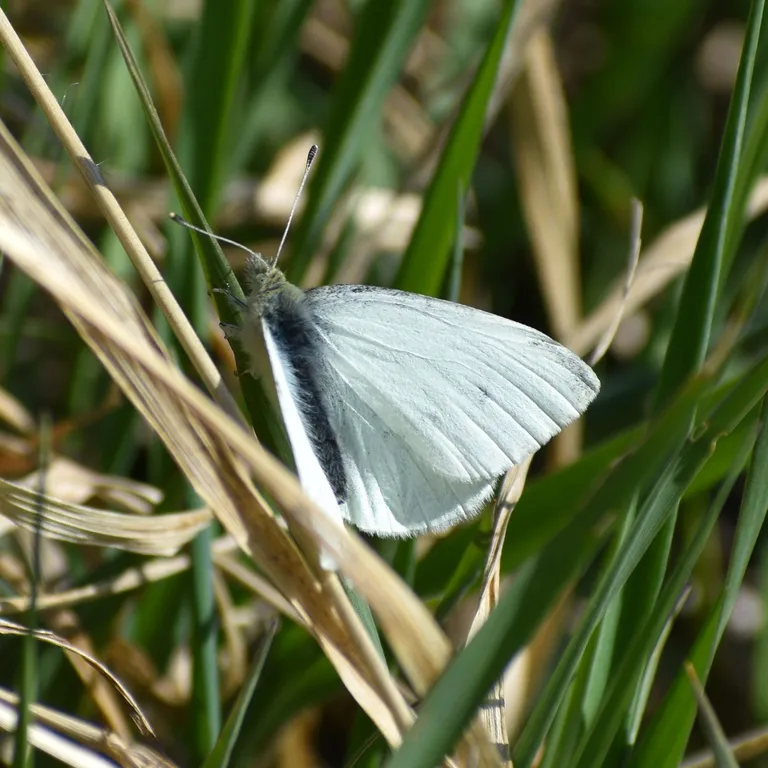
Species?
Pieris rapae
